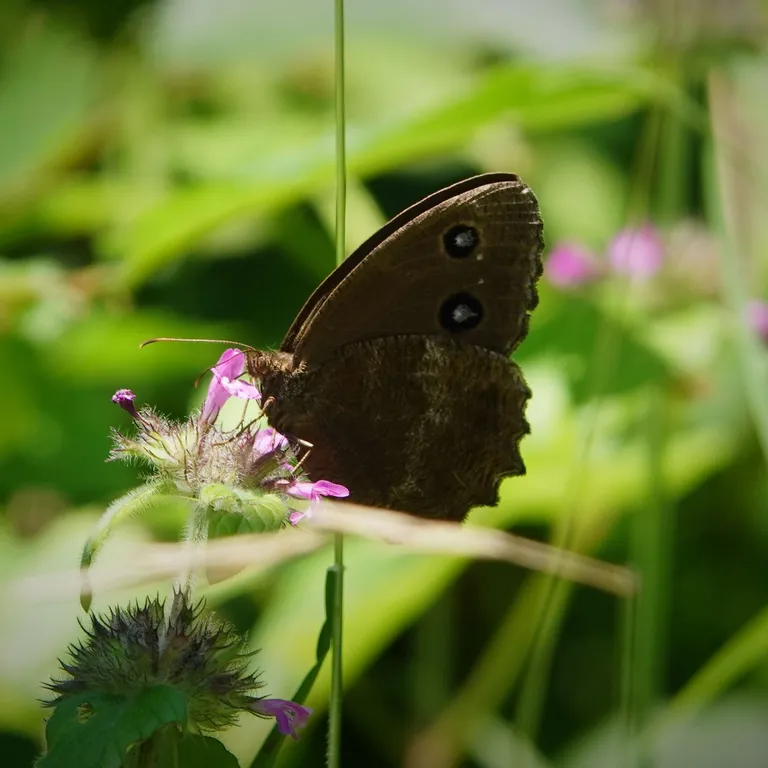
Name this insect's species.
Minois dryas
